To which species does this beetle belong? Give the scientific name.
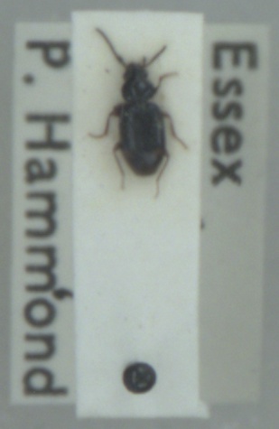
Bembidion guttula
